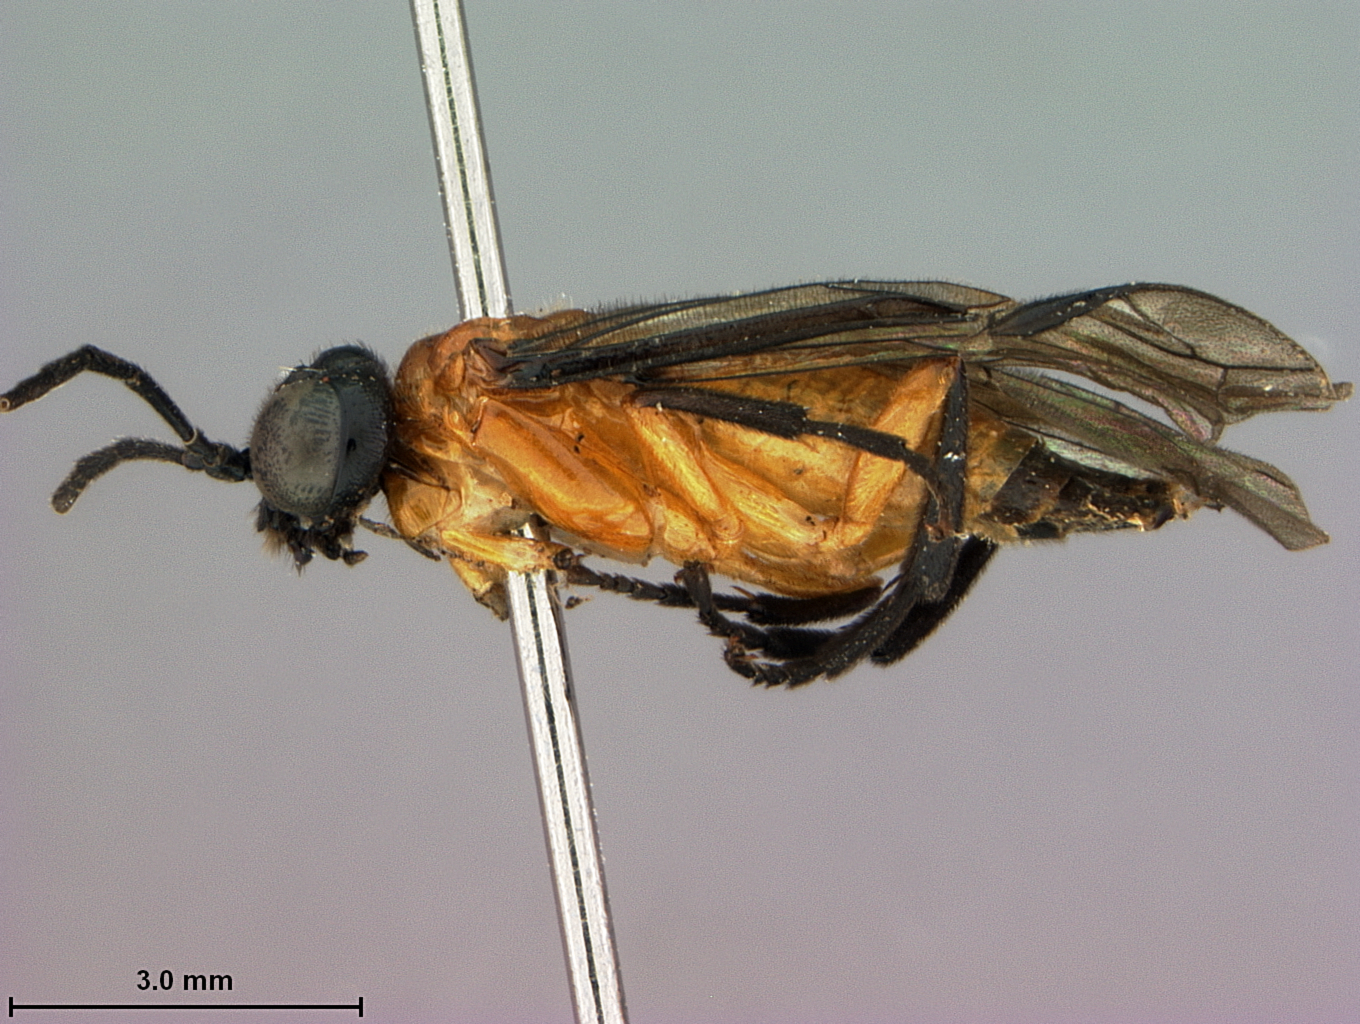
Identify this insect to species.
Probleta nicklei
